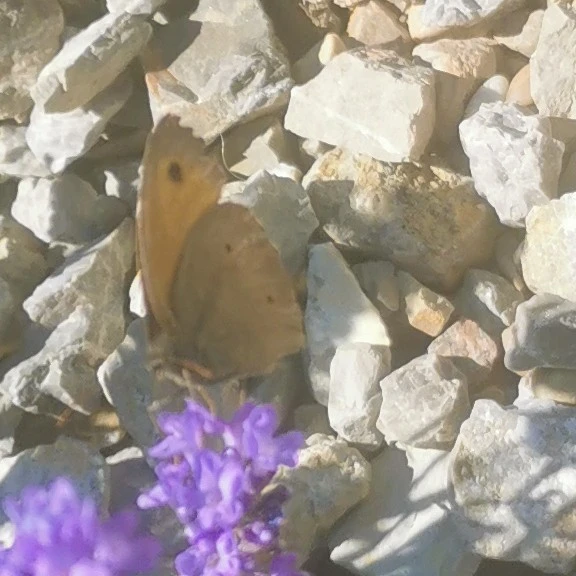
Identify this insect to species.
Maniola jurtina
